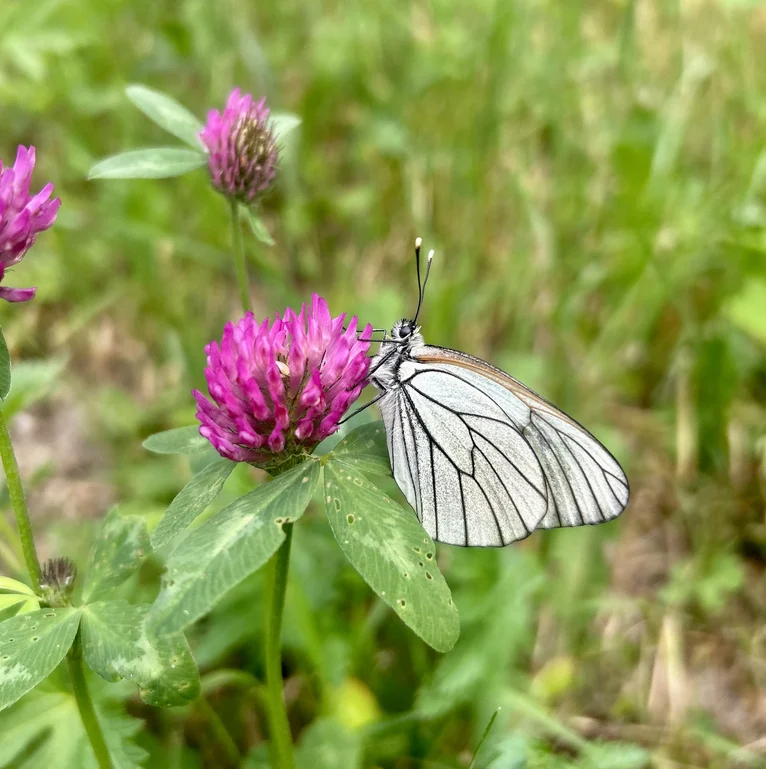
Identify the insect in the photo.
Aporia crataegi
